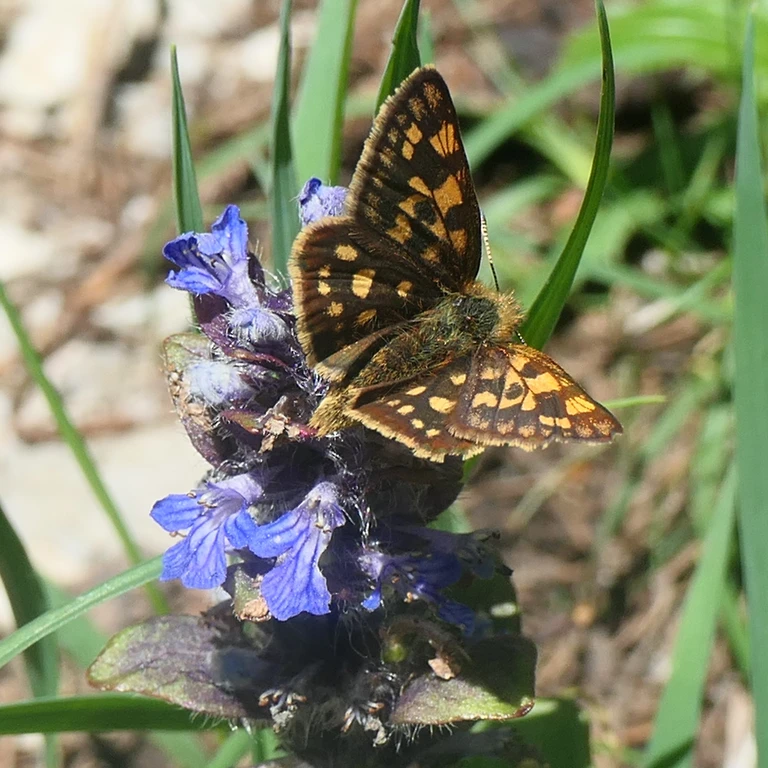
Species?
Carterocephalus palaemon
